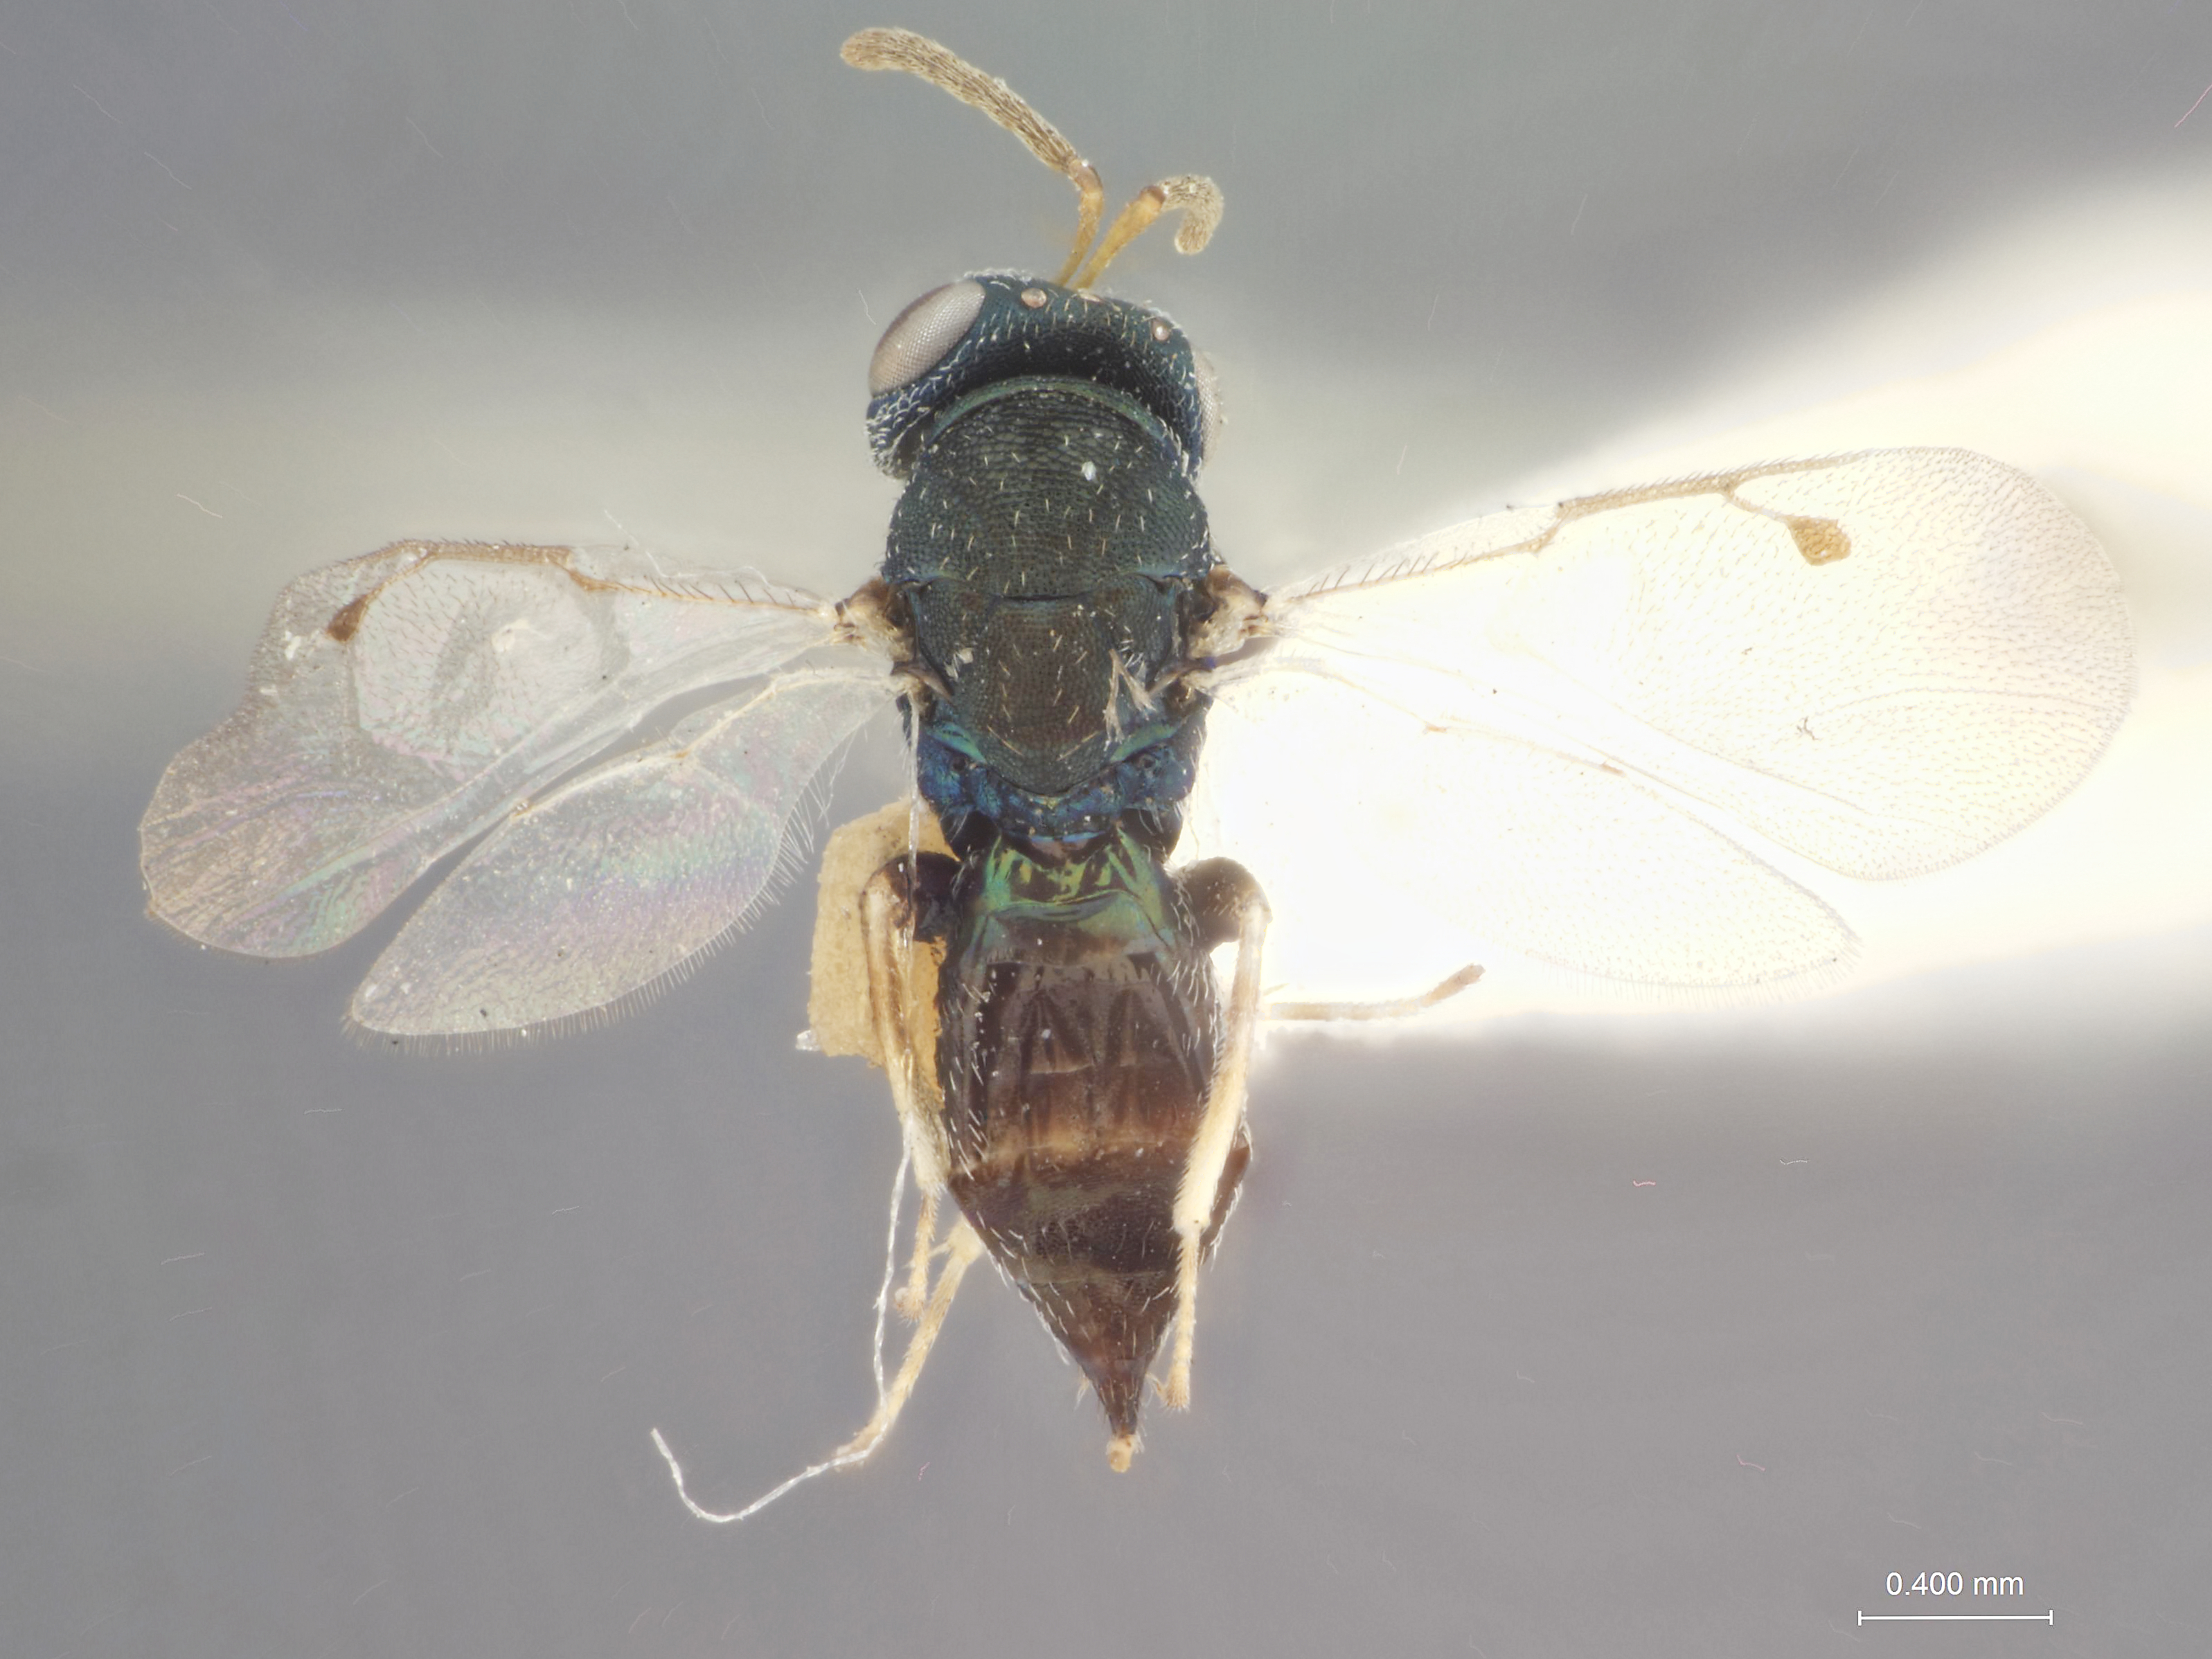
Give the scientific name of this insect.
Dinotus agrilli
